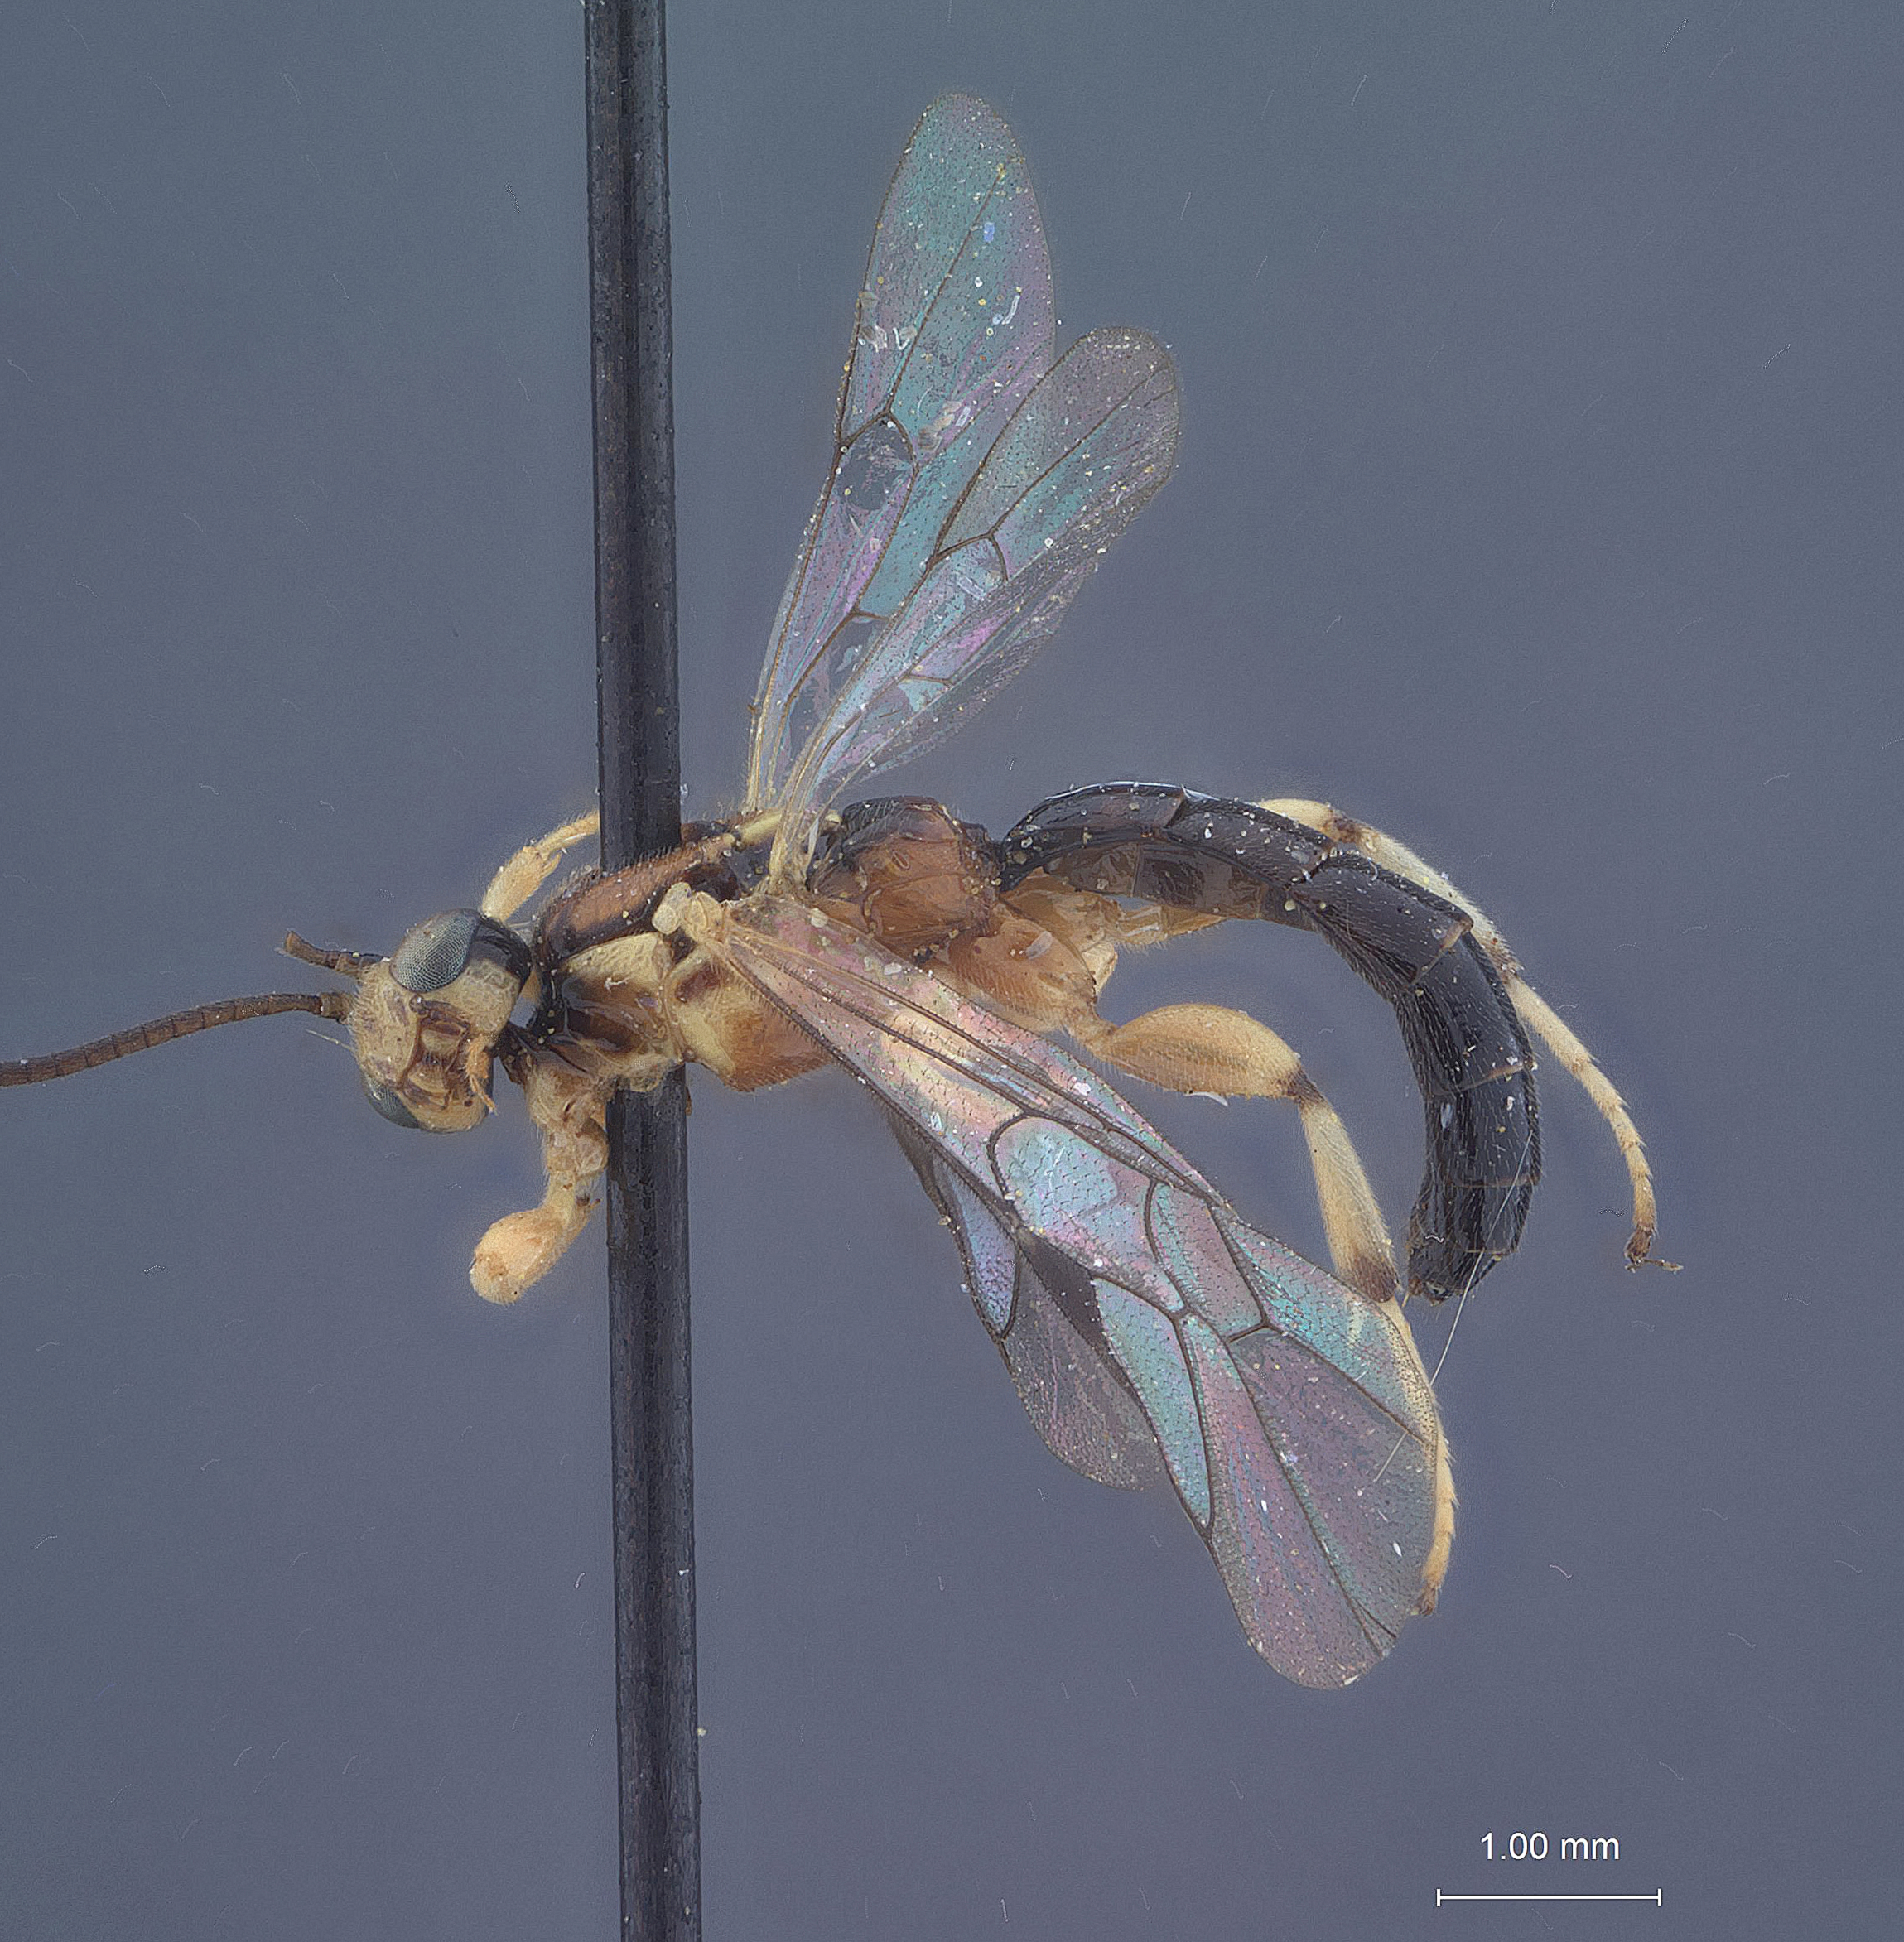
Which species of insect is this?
Exochus decoratus
